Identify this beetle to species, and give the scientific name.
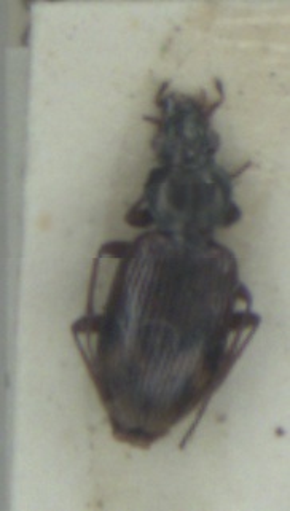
Bembidion dentellum
